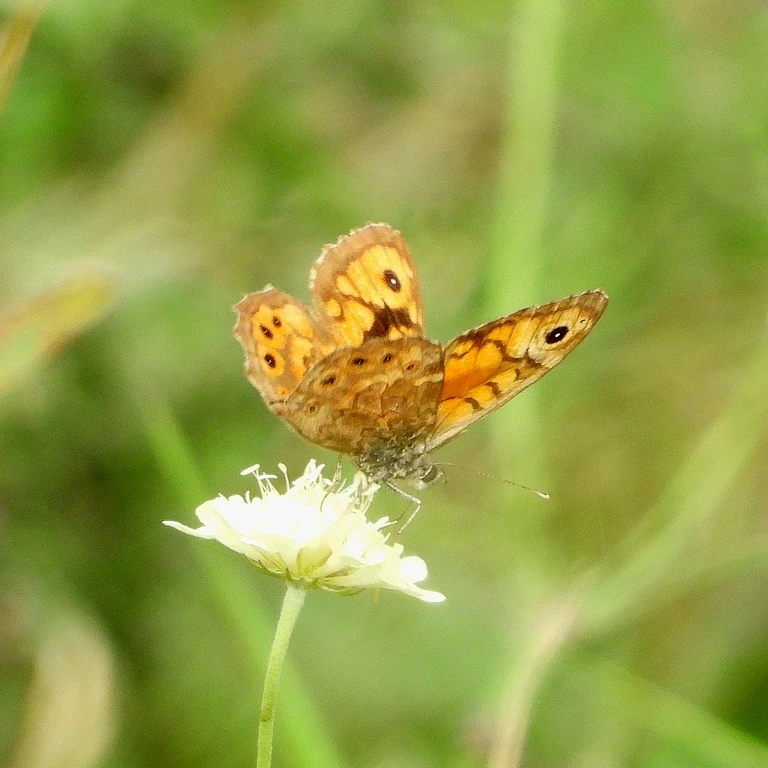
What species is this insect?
Lasiommata megera (also Pararge megera)
